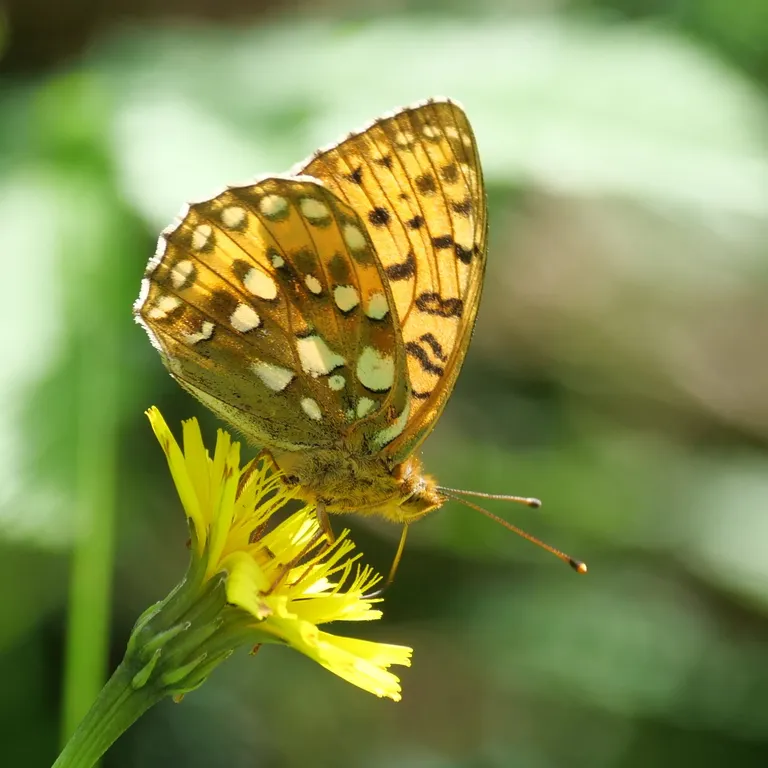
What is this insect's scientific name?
Speyeria aglaja
